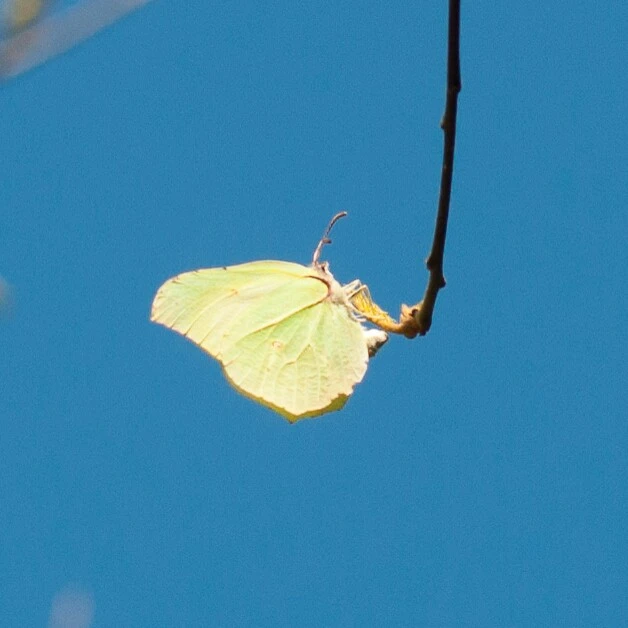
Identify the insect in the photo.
Gonepteryx rhamni
